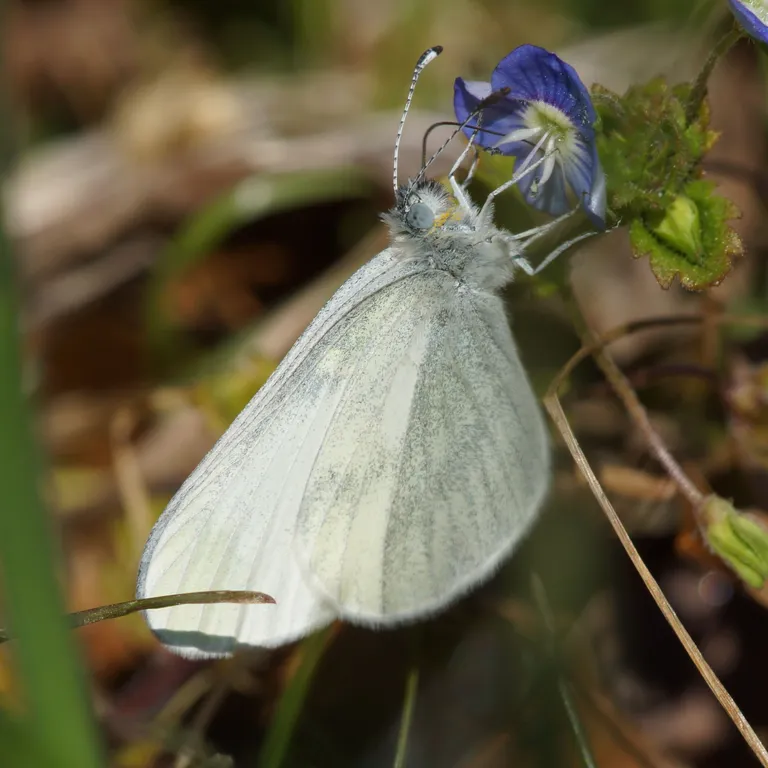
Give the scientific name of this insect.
Leptidea sinapis/juvernica
